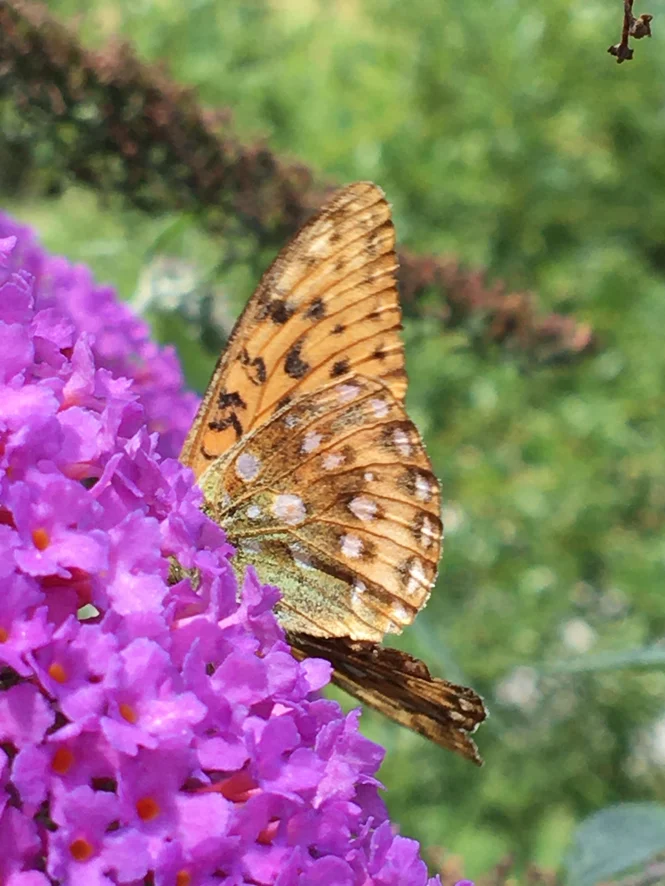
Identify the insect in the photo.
Speyeria aglaja
